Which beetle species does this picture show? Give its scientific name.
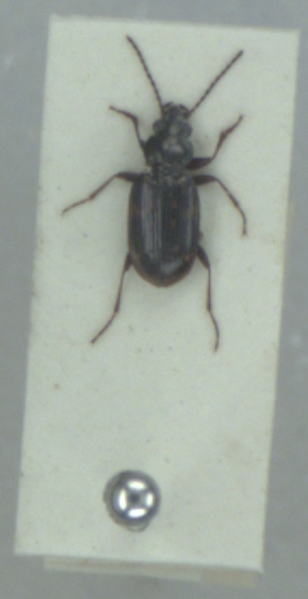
Bembidion varium
